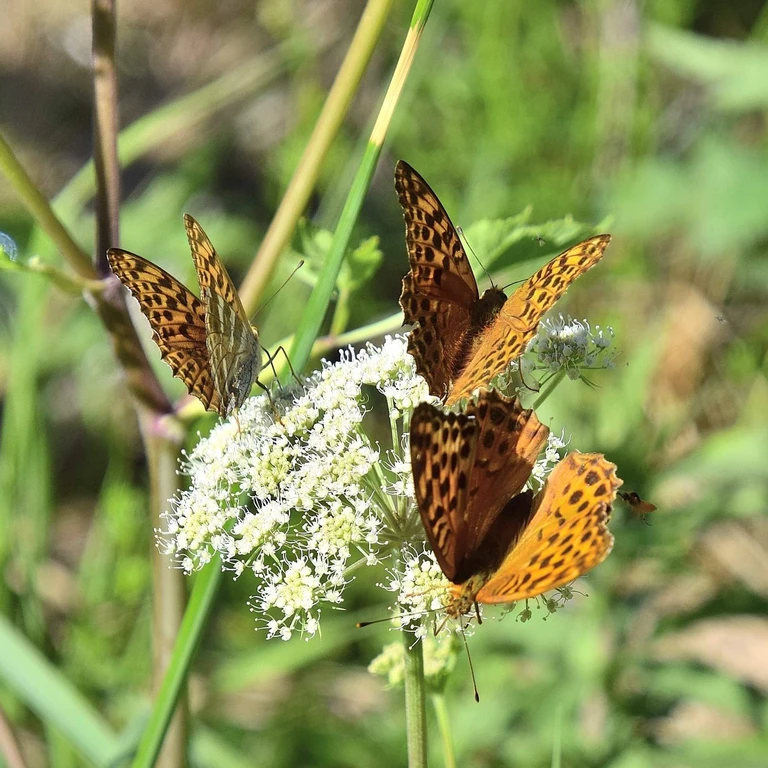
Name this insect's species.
Argynnis paphia
